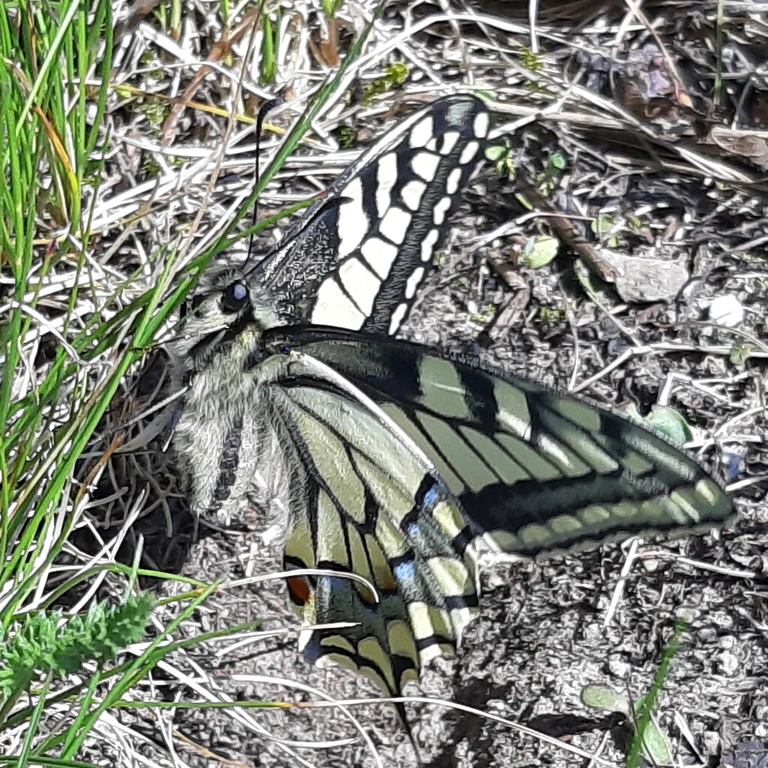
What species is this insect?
Papilio machaon
